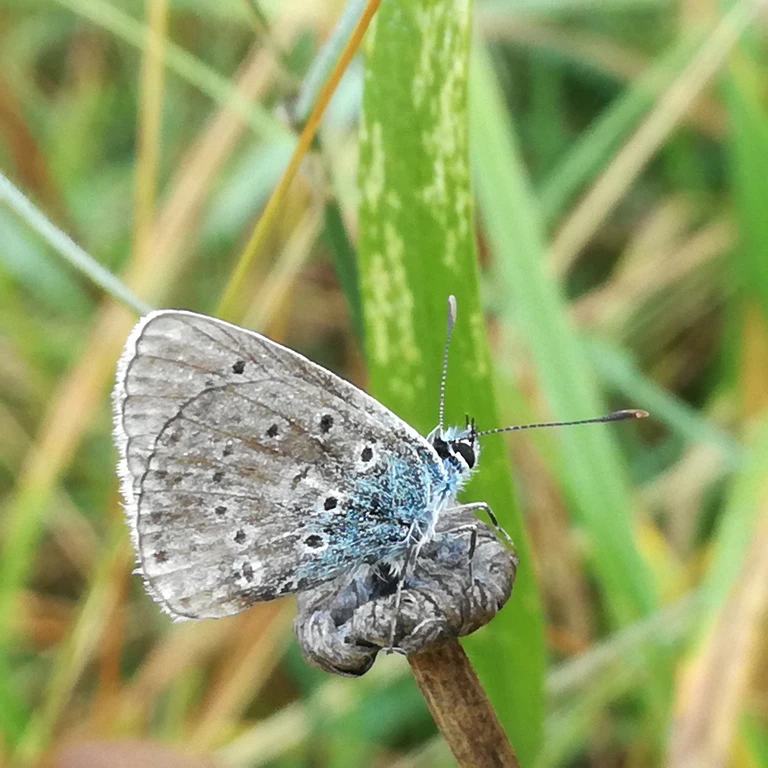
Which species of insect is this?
Polyommatus icarus
